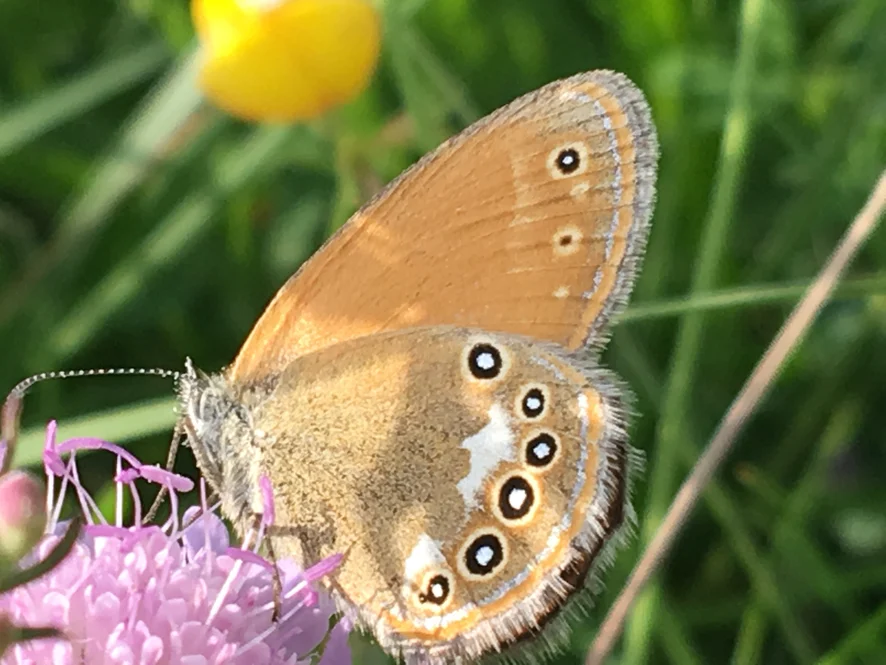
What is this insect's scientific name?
Coenonympha glycerion (also Coenonympha iphis)
